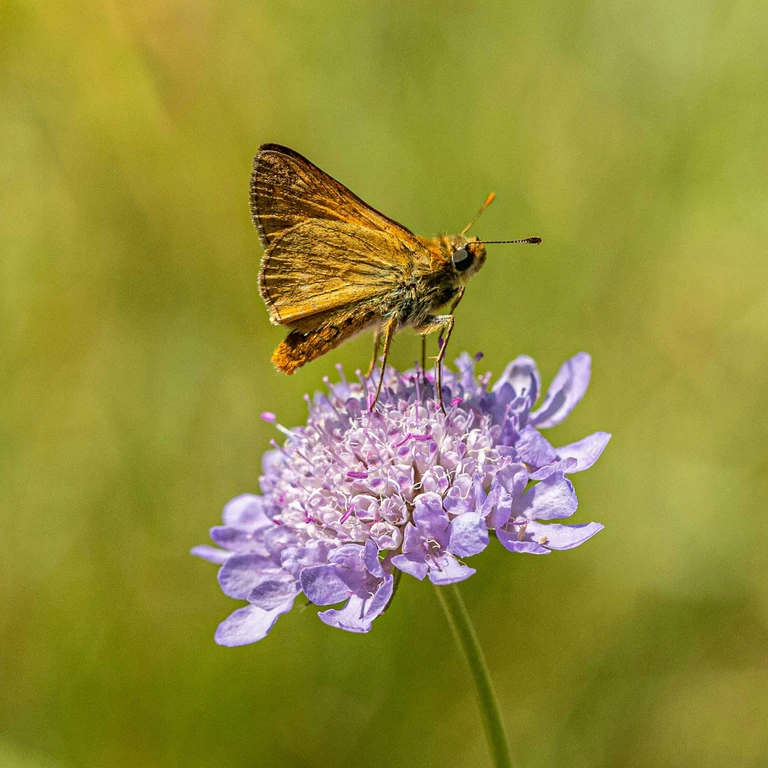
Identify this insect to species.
Ochlodes sylvanus (also Ochlodes venata)
